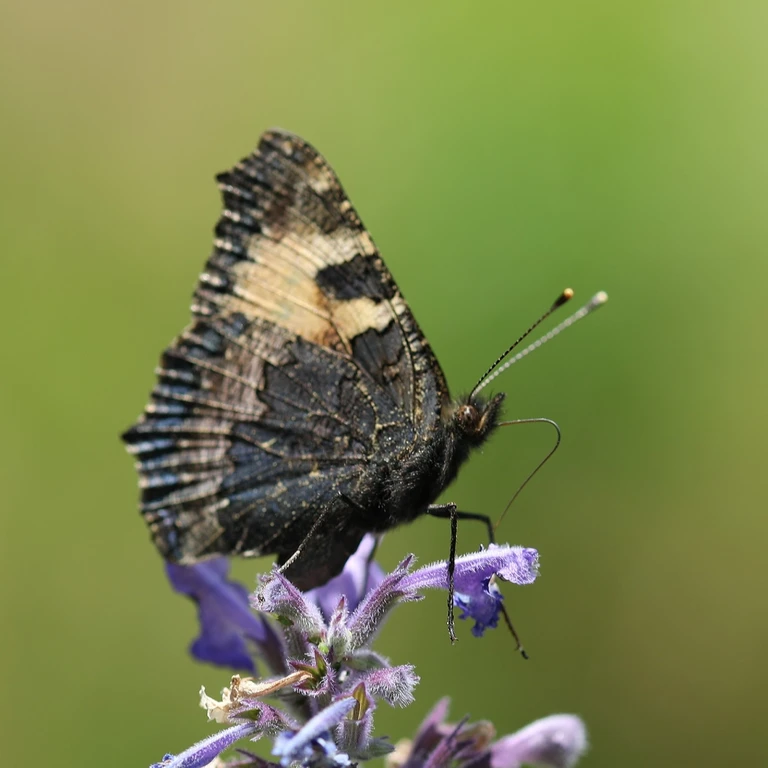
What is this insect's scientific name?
Aglais urticae
